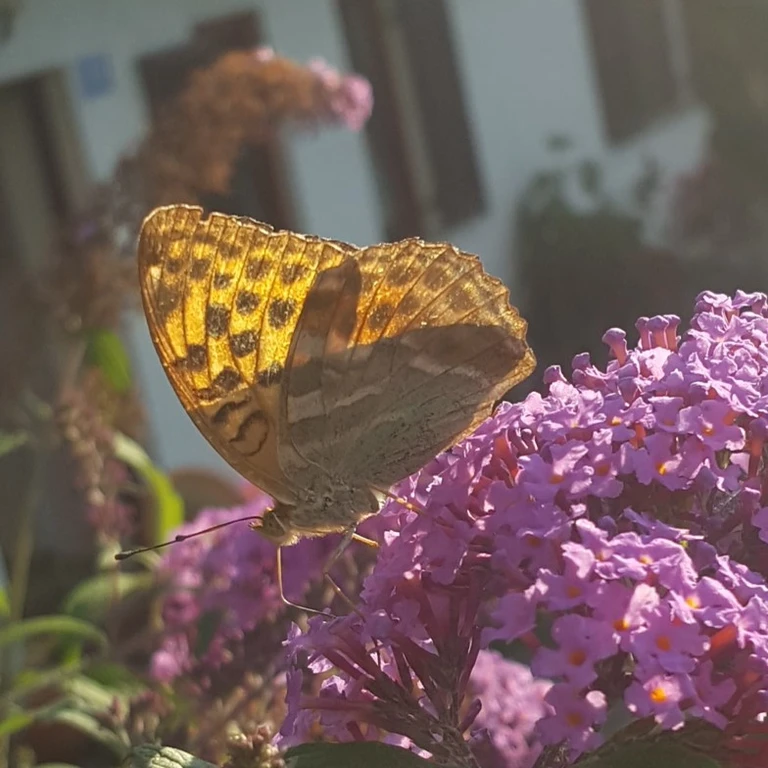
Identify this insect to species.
Argynnis paphia
